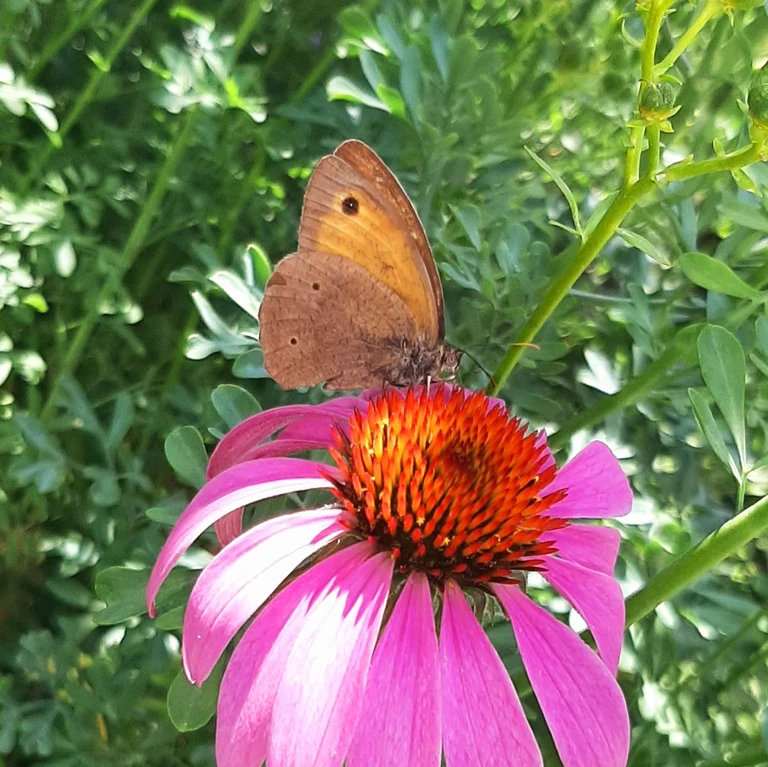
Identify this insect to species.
Maniola jurtina
